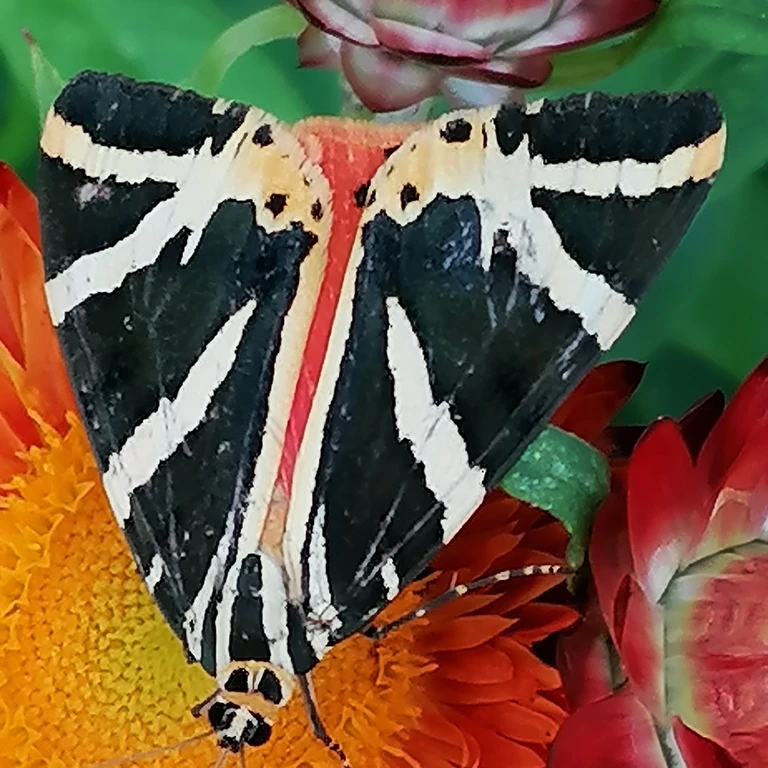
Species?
Euplagia quadripunctaria
